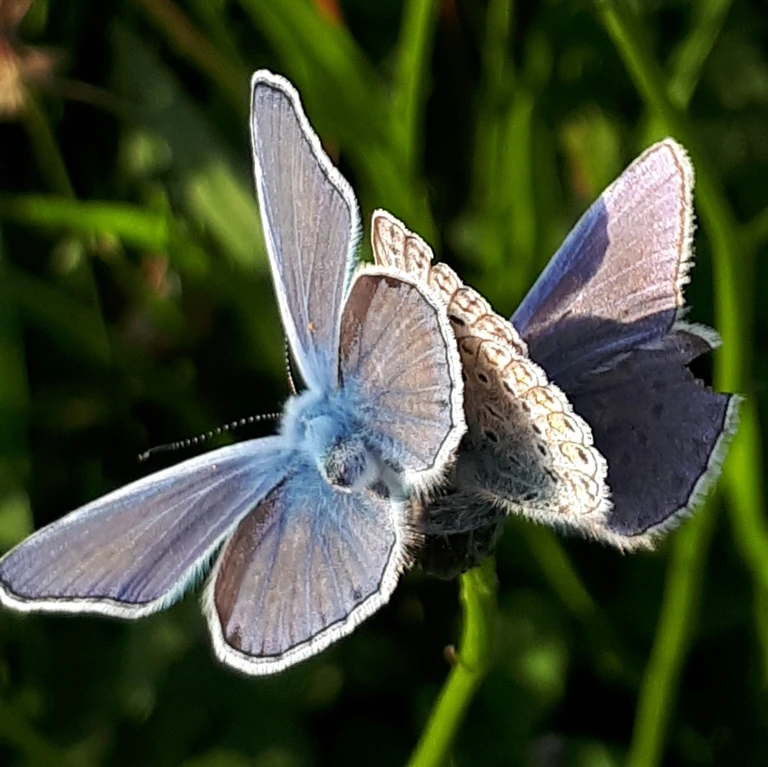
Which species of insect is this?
Polyommatus icarus
